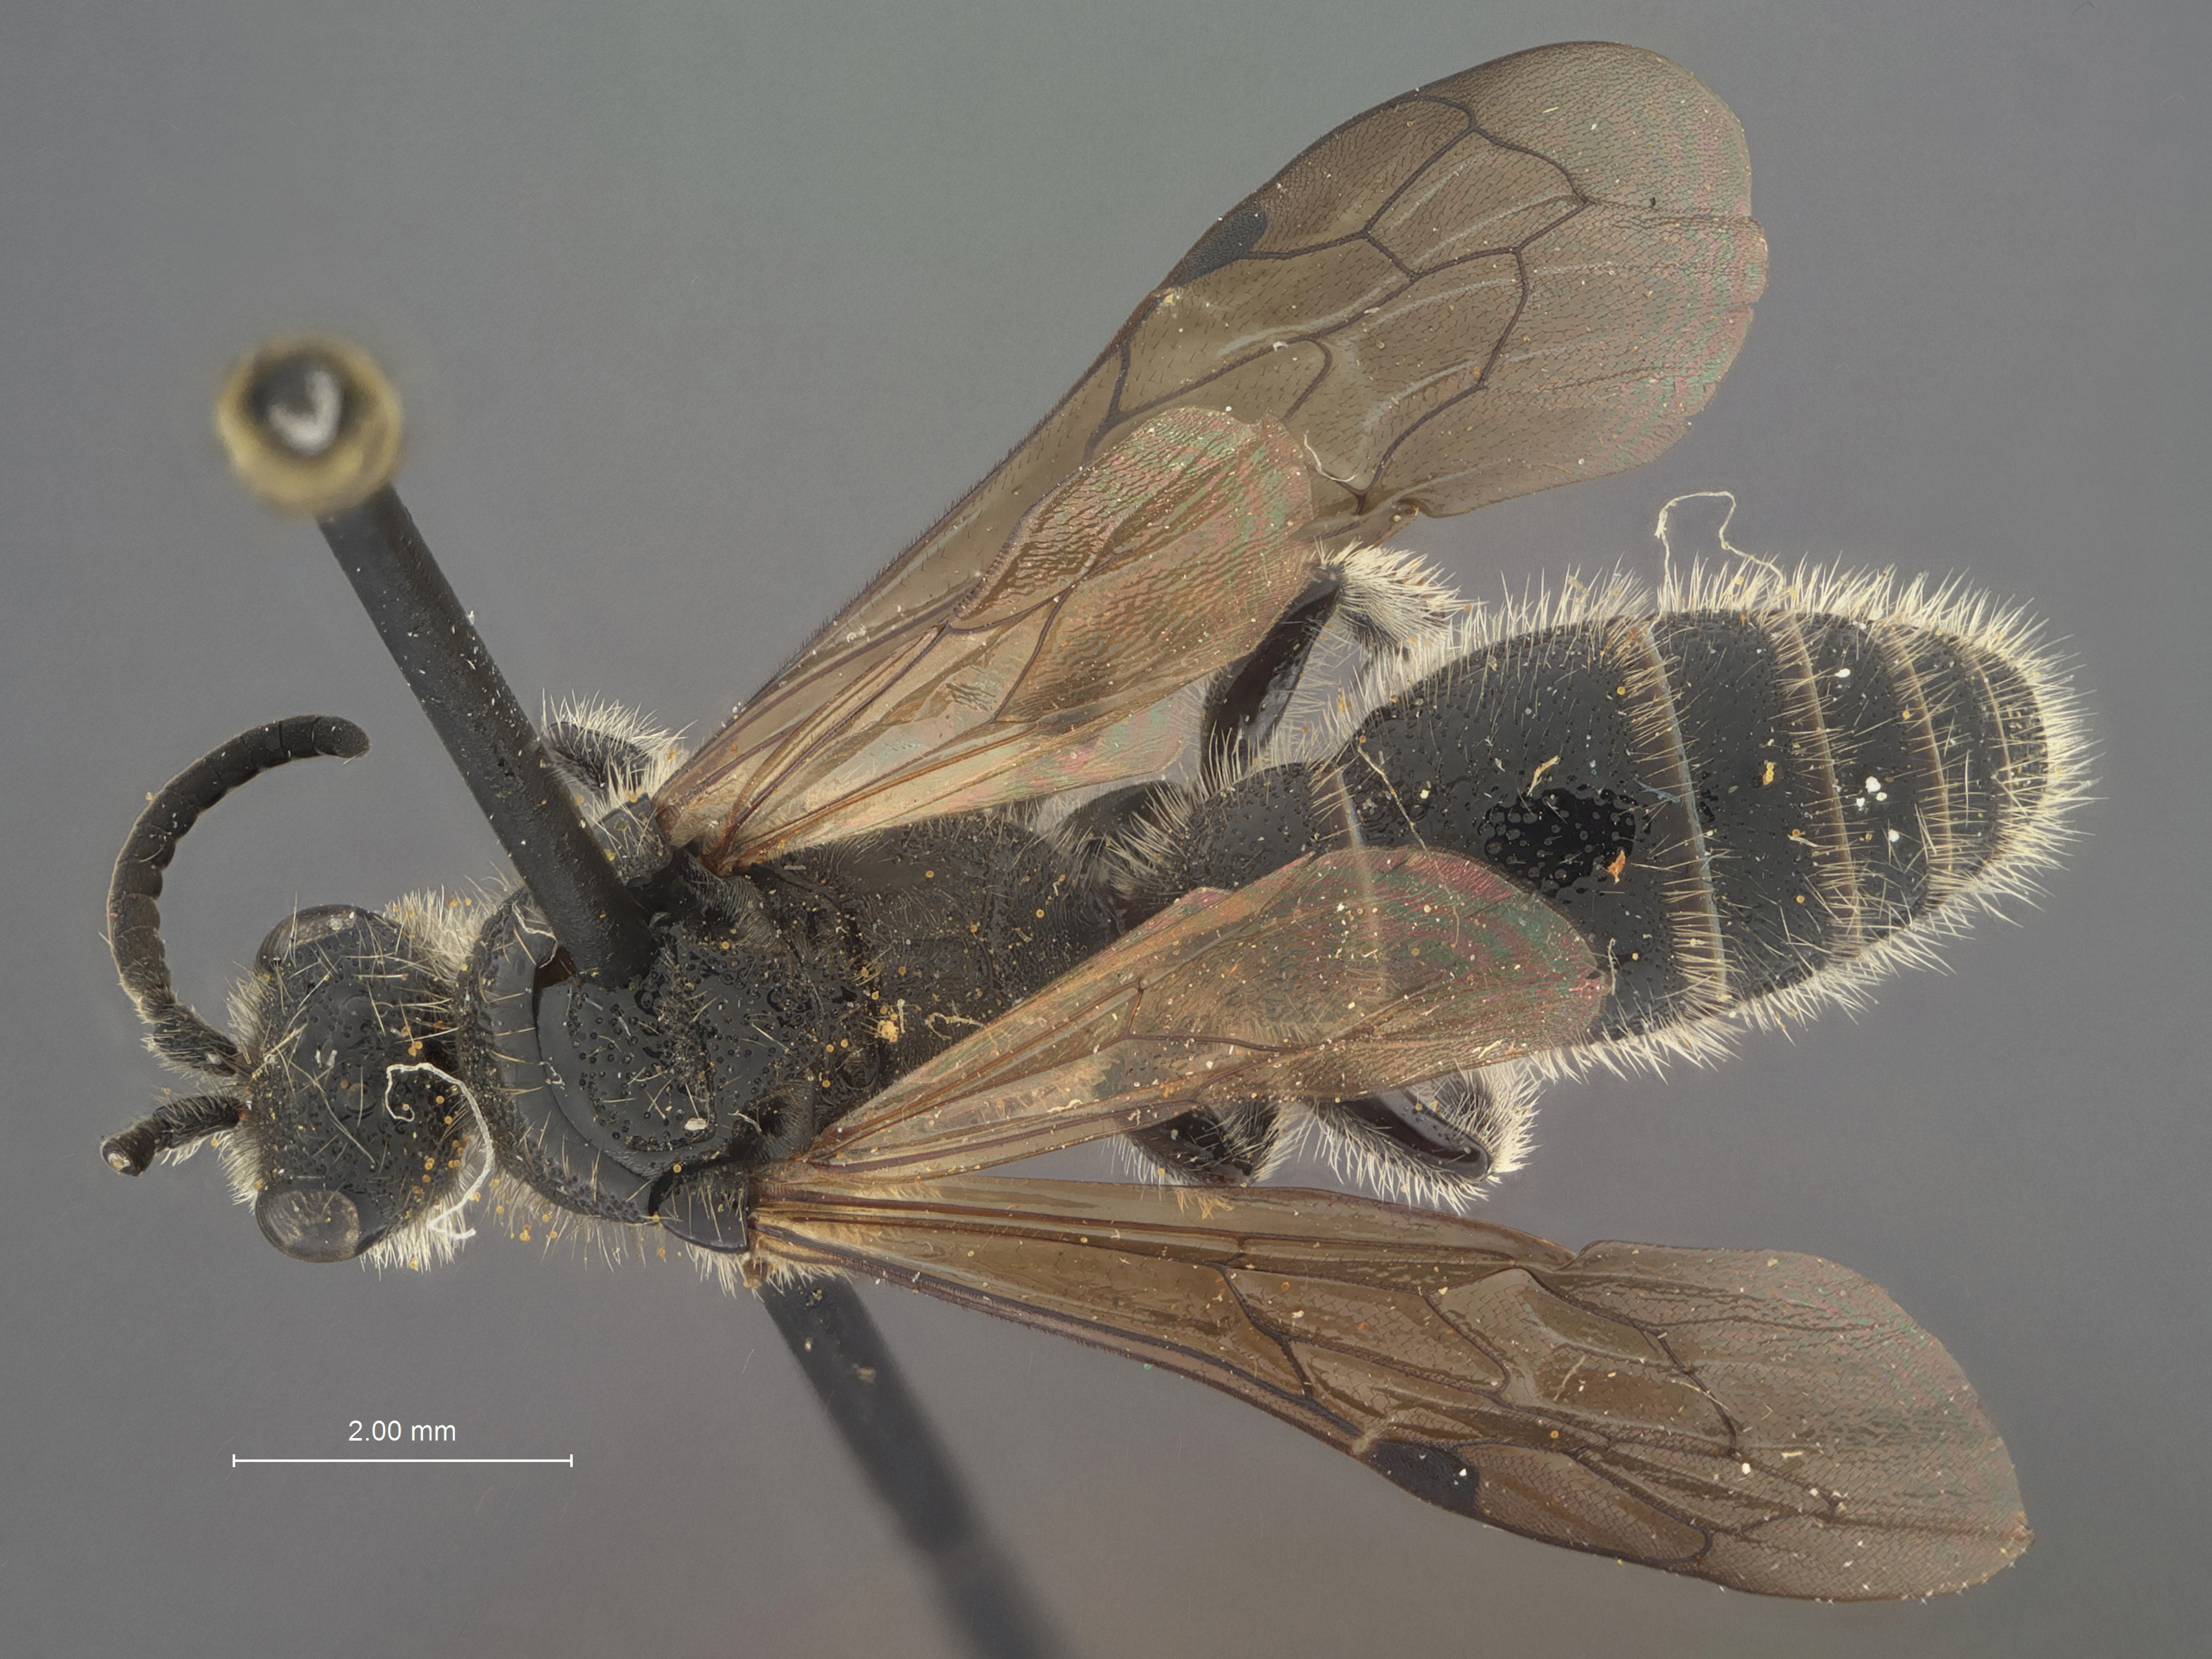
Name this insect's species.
Neotiphia parma
